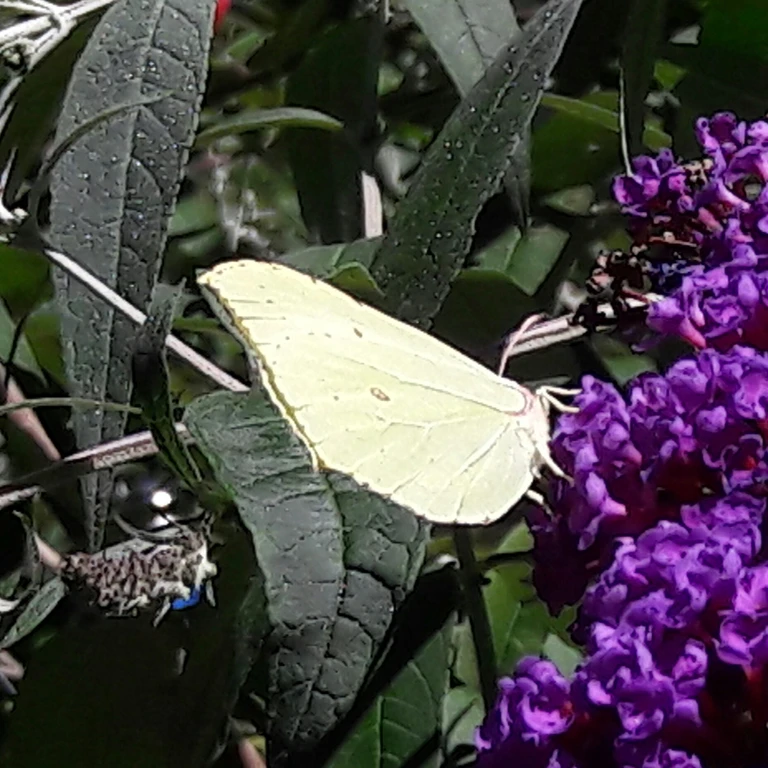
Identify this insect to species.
Gonepteryx rhamni
